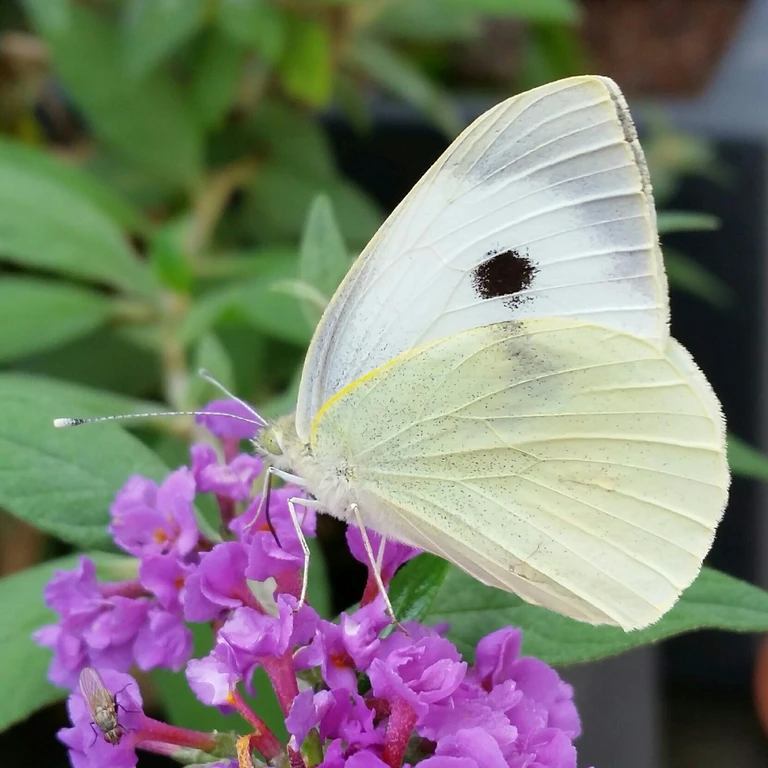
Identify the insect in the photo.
Pieris brassicae
